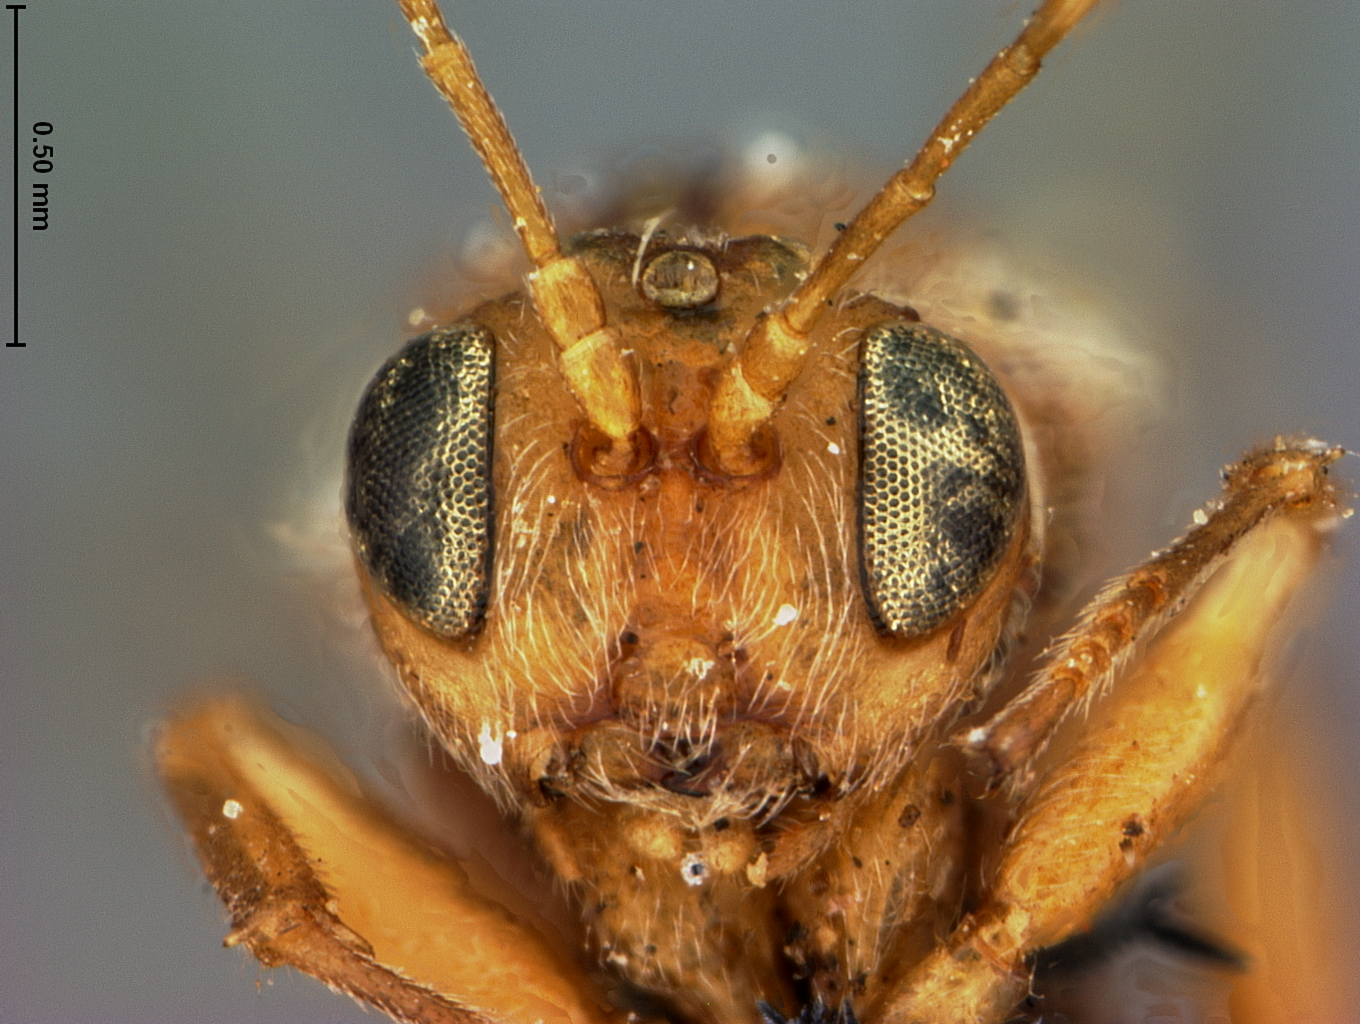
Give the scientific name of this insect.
Cynips sulcatus
